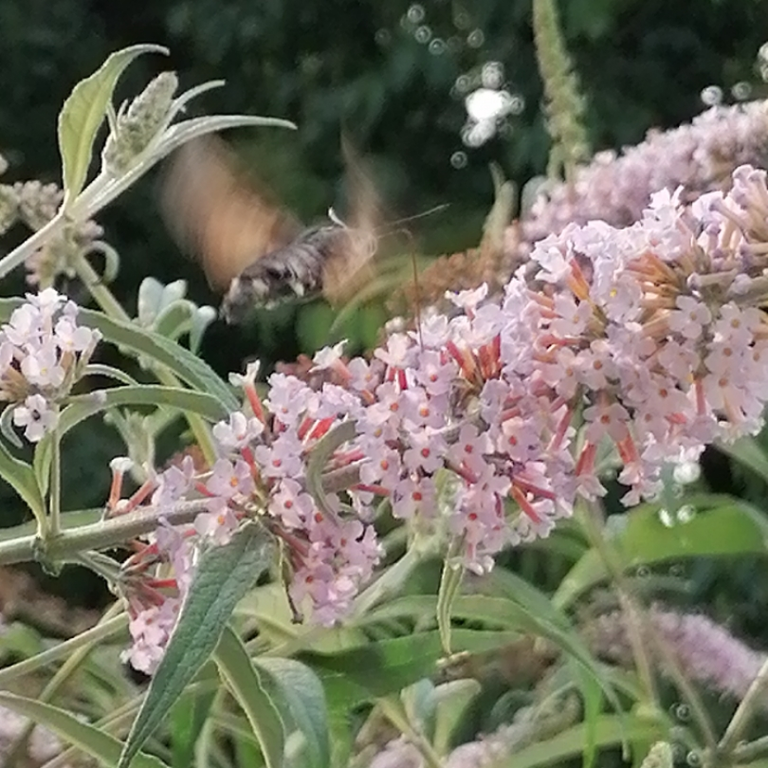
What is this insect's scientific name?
Macroglossum stellatarum
